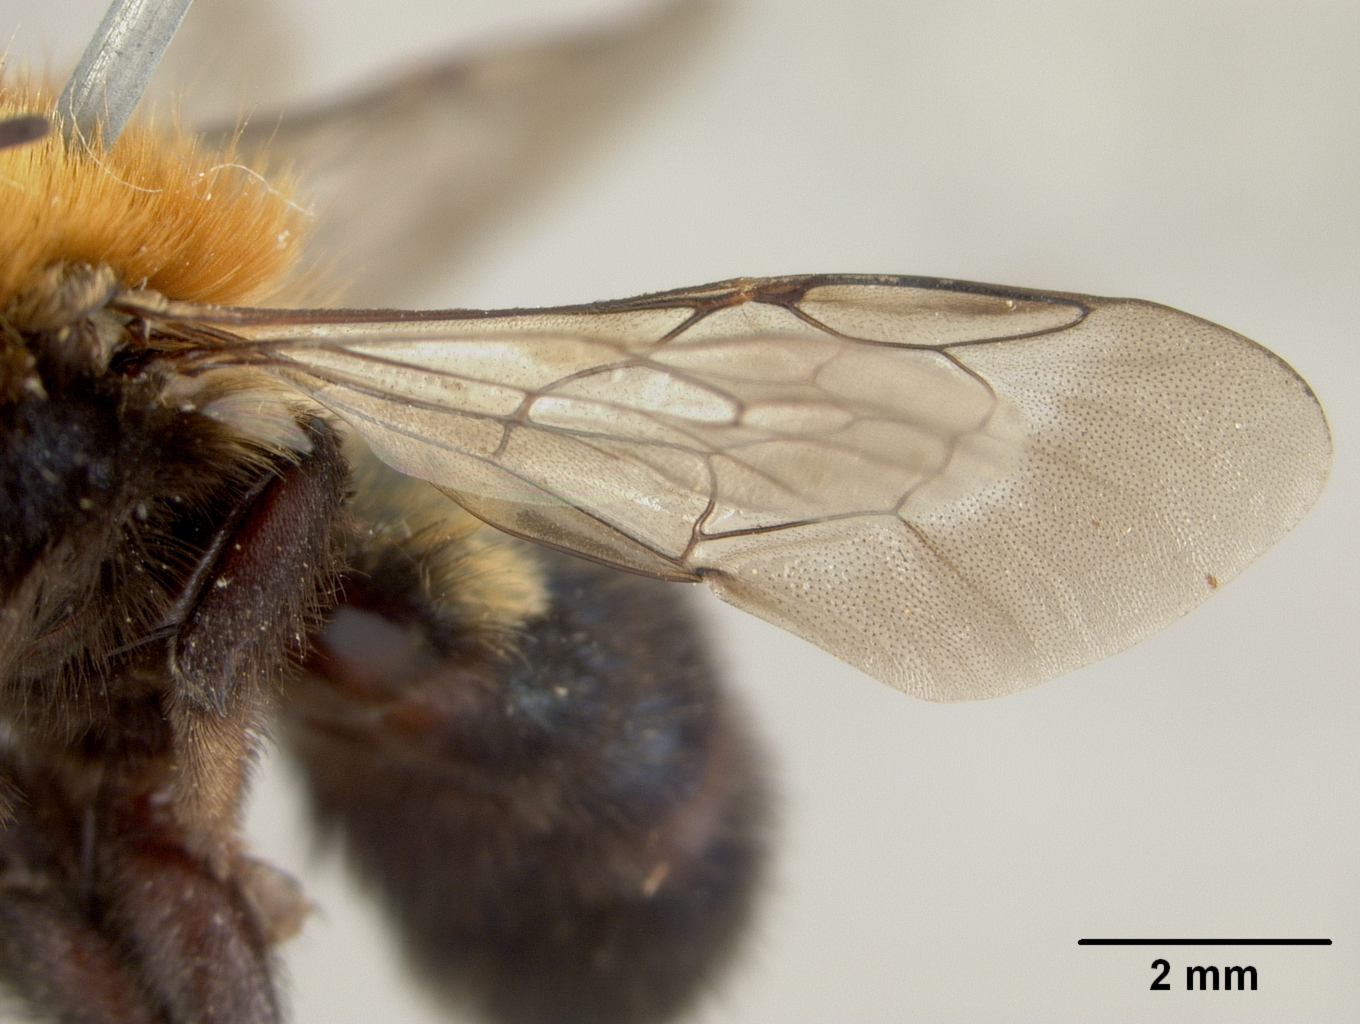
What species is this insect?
Osmia permorata
